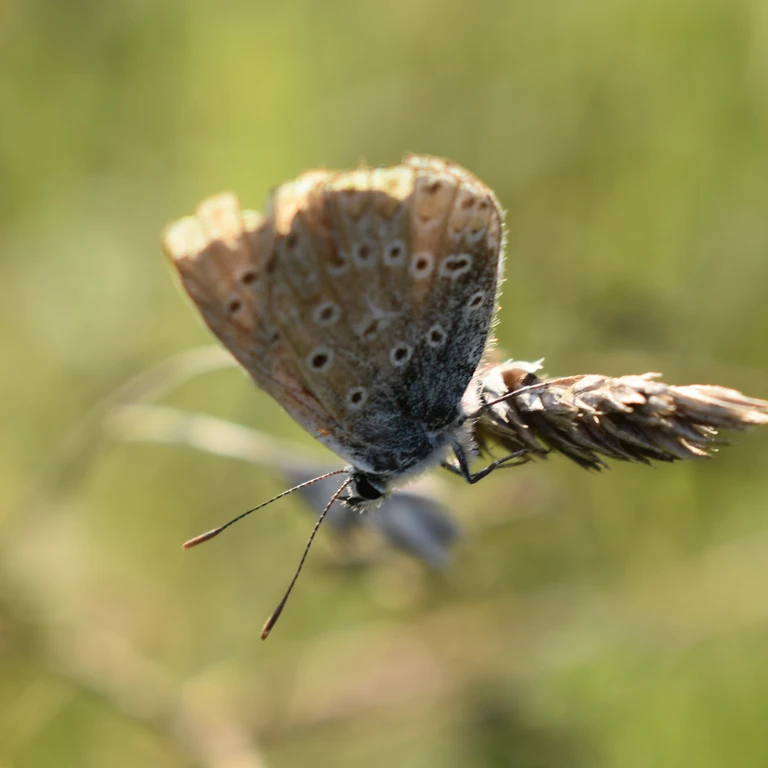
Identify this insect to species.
Polyommatus icarus
